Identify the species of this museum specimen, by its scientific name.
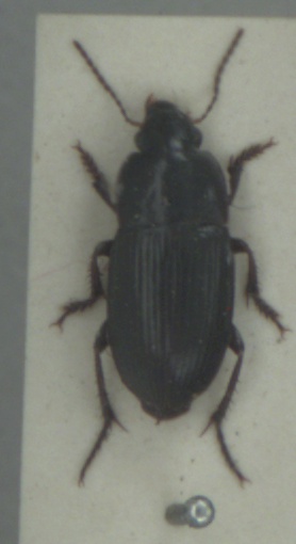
Harpalus anxius
